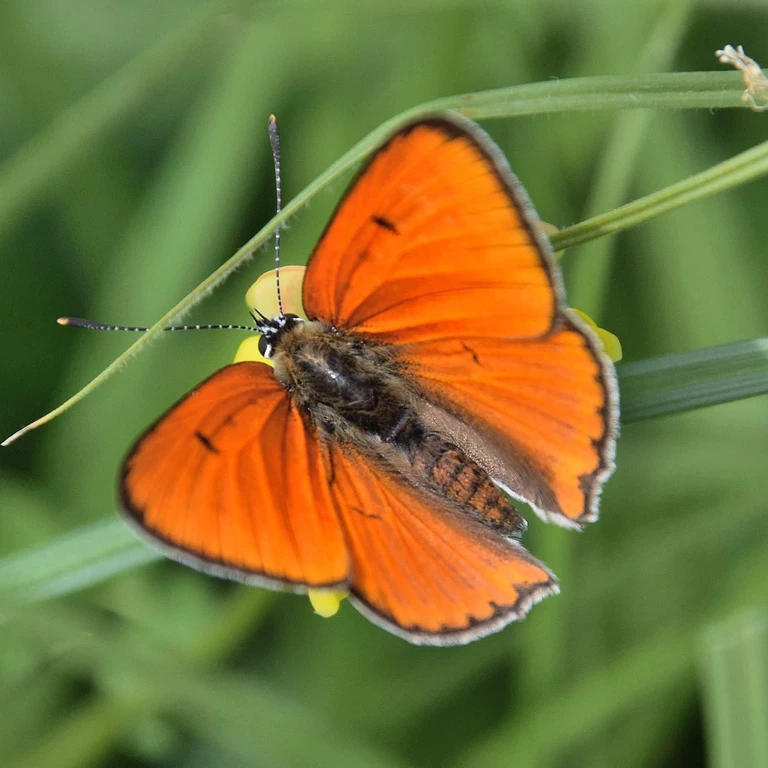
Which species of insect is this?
Lycaena dispar
